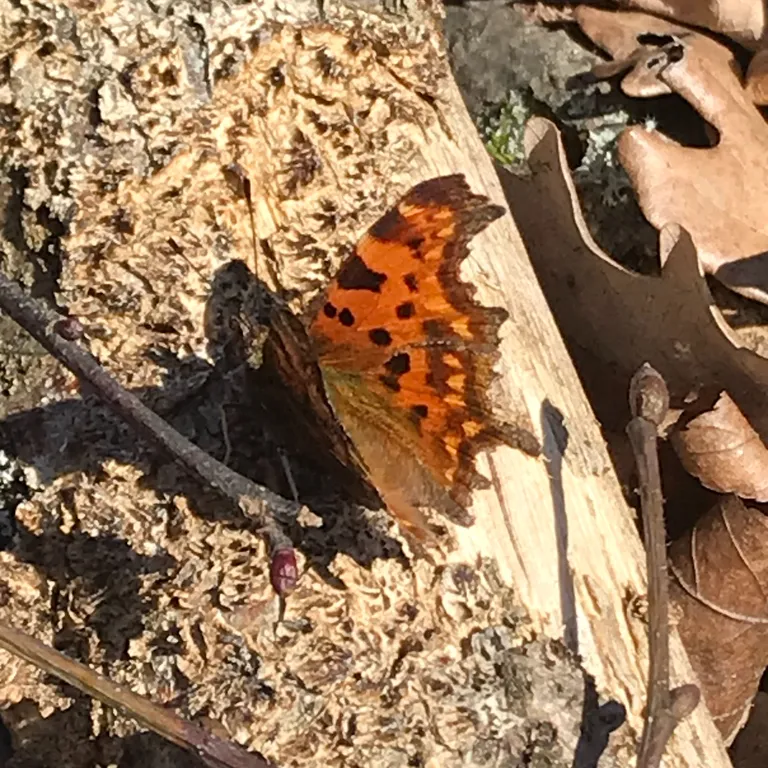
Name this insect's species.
Polygonia c-album
